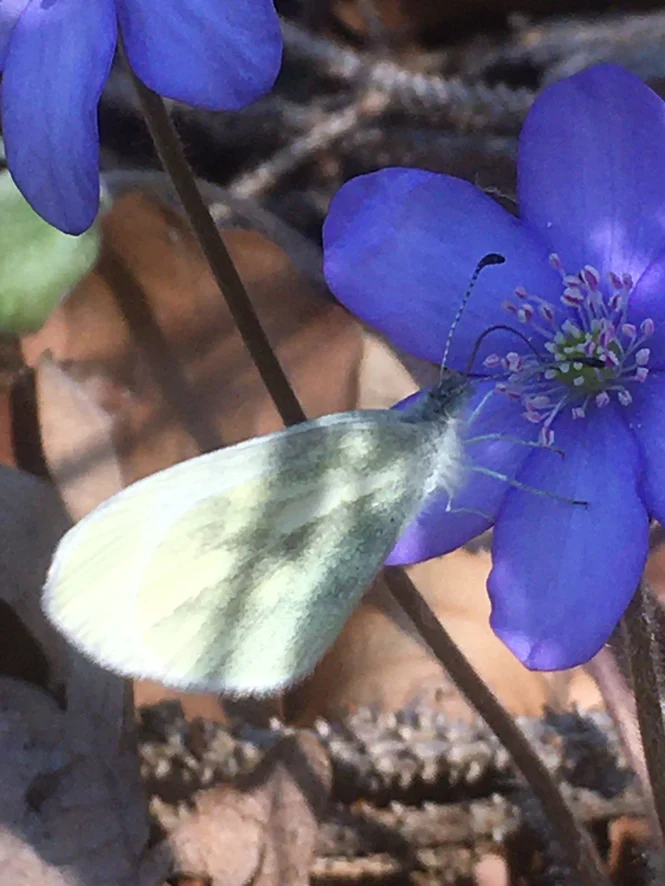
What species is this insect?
Leptidea sinapis/juvernica
